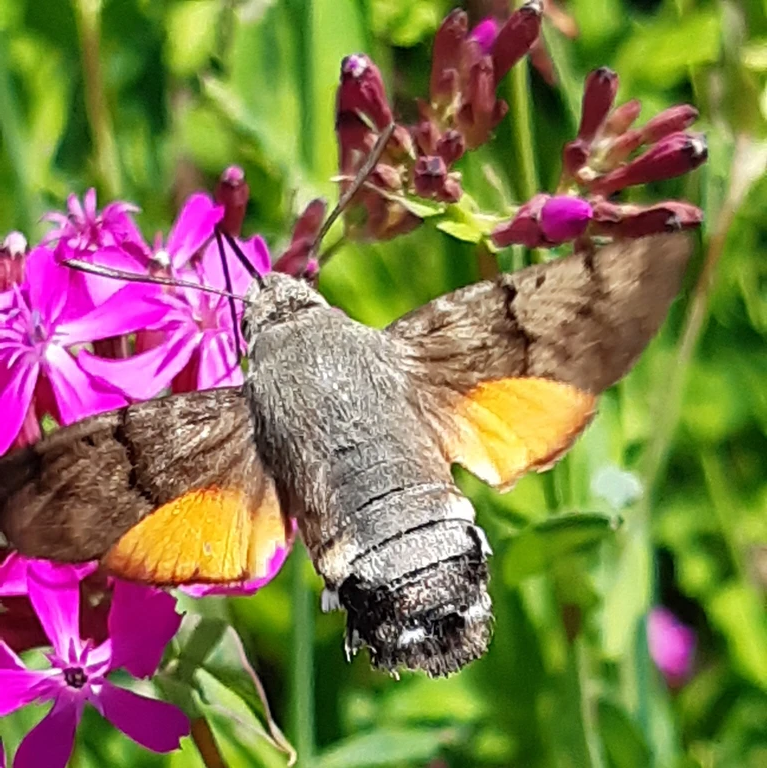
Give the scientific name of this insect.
Macroglossum stellatarum
